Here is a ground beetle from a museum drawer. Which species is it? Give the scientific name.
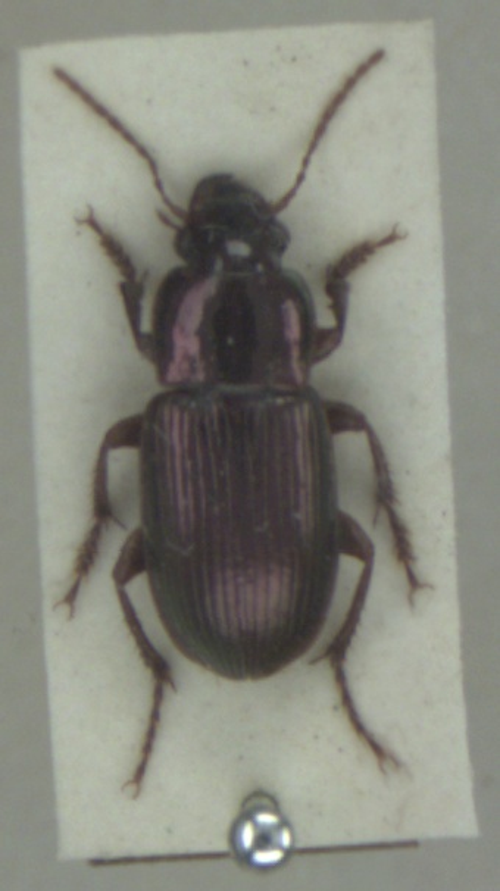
Harpalus affinis
